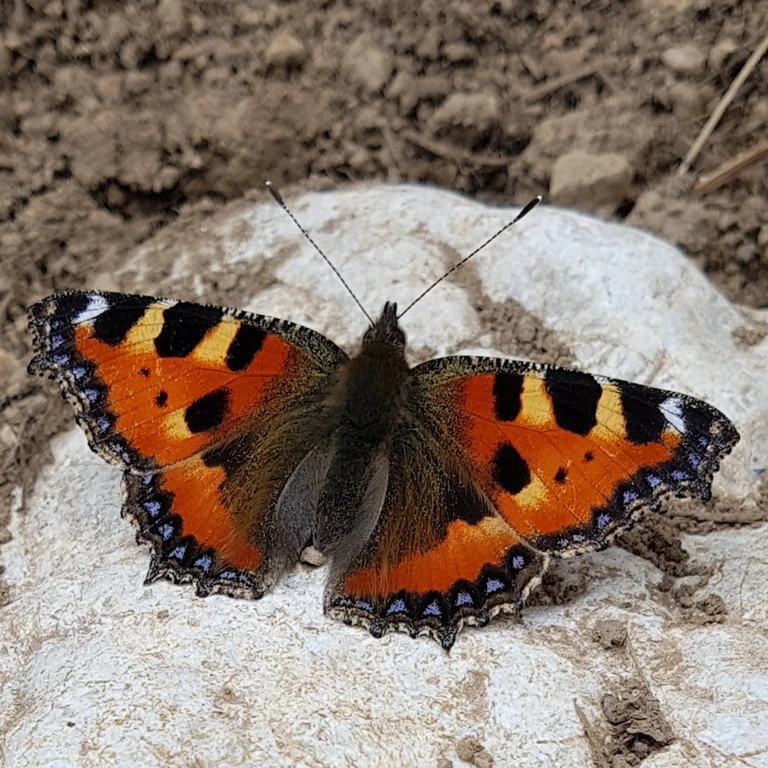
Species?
Aglais urticae
